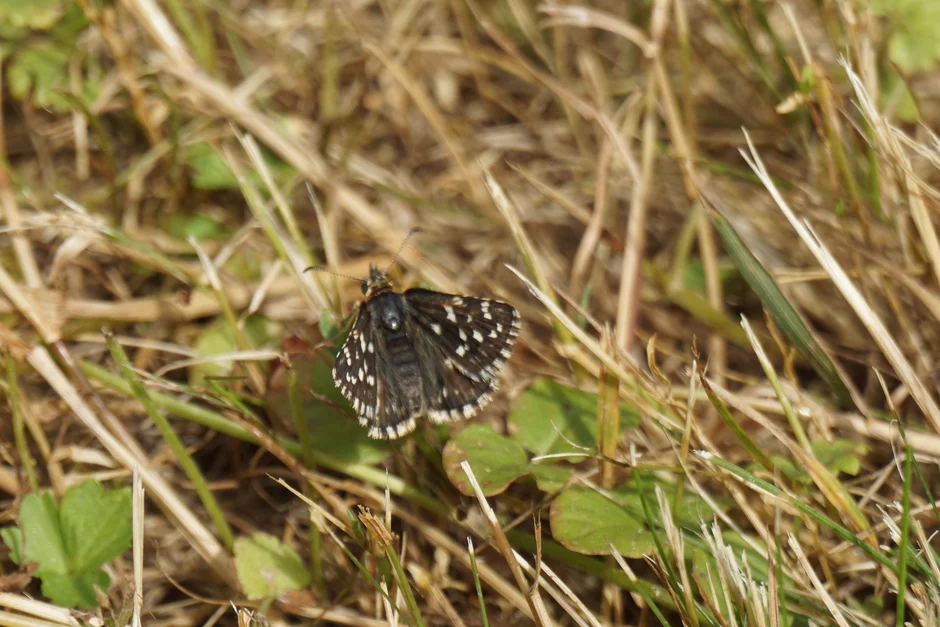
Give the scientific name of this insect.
Pyrgus malvae
